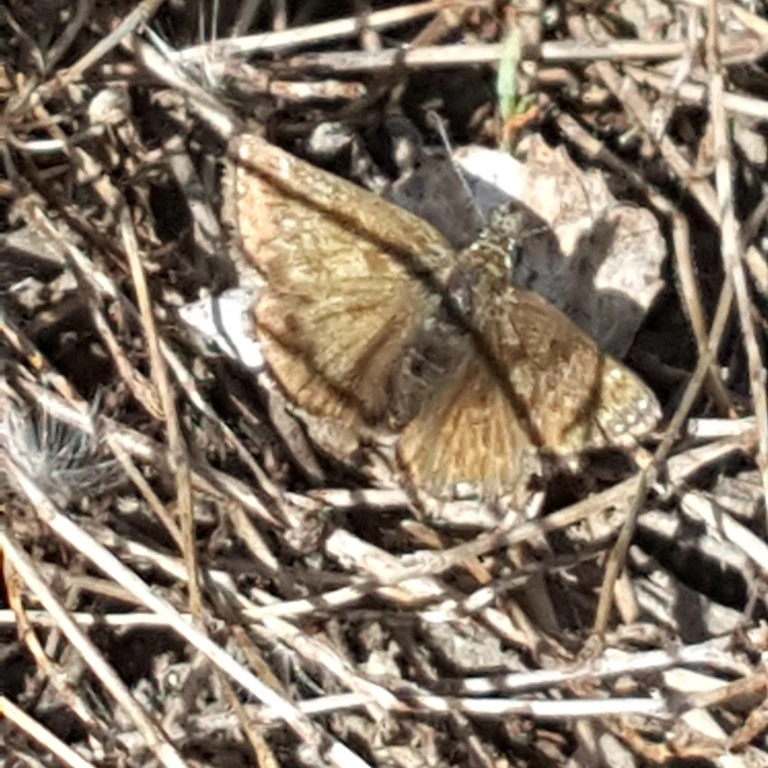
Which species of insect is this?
Erynnis tages
